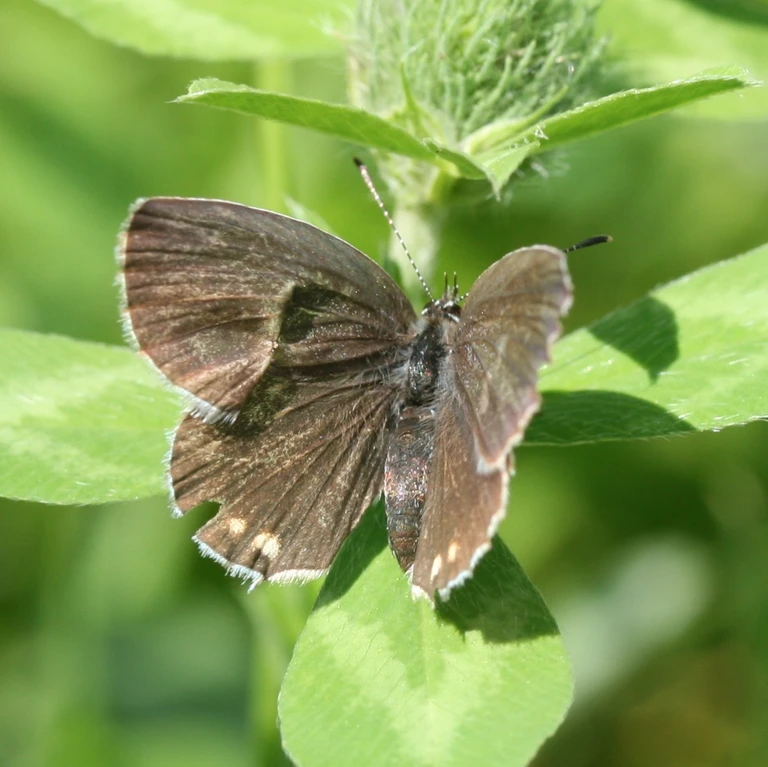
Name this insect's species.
Cupido argiades (also Elkalyce argiades)
